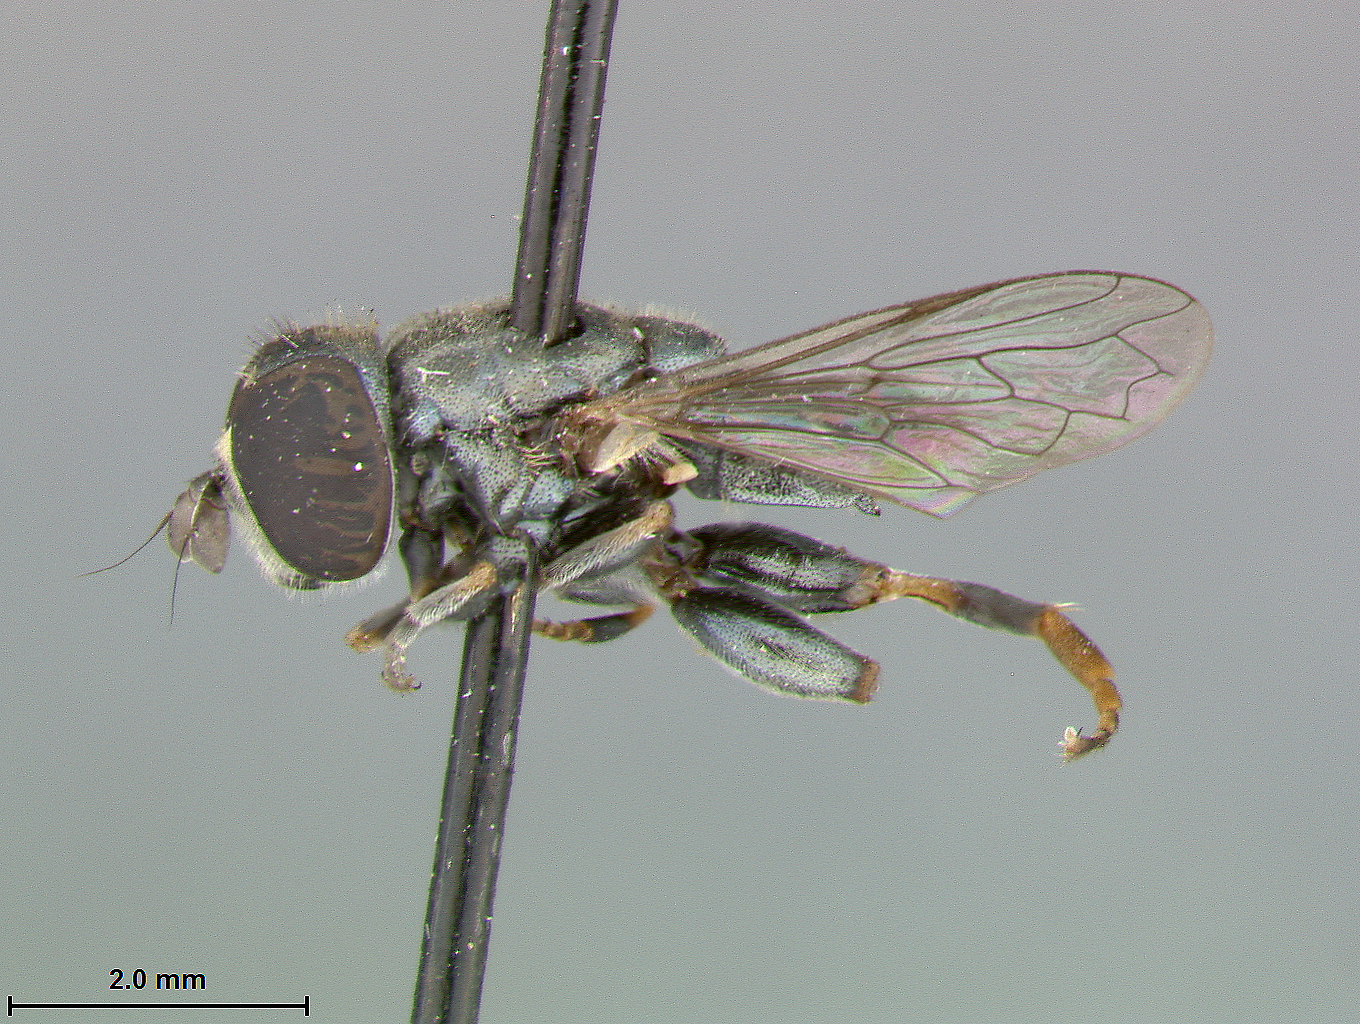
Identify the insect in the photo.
Microxylota robii
